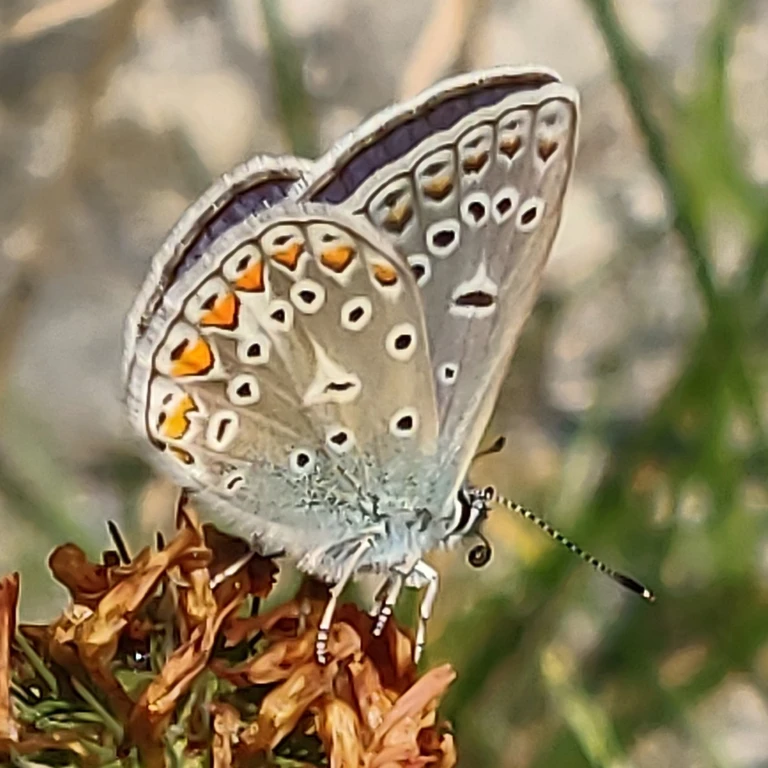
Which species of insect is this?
Polyommatus icarus
